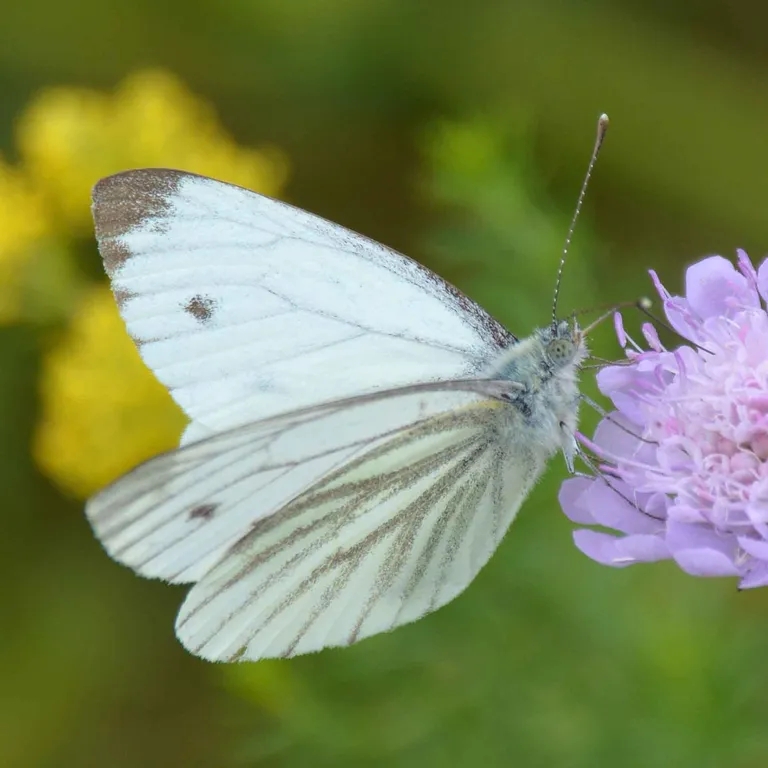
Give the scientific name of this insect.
Pieris napi
